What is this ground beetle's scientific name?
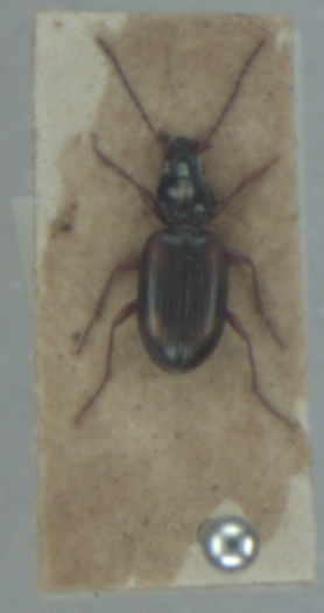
Bembidion tetracolum
